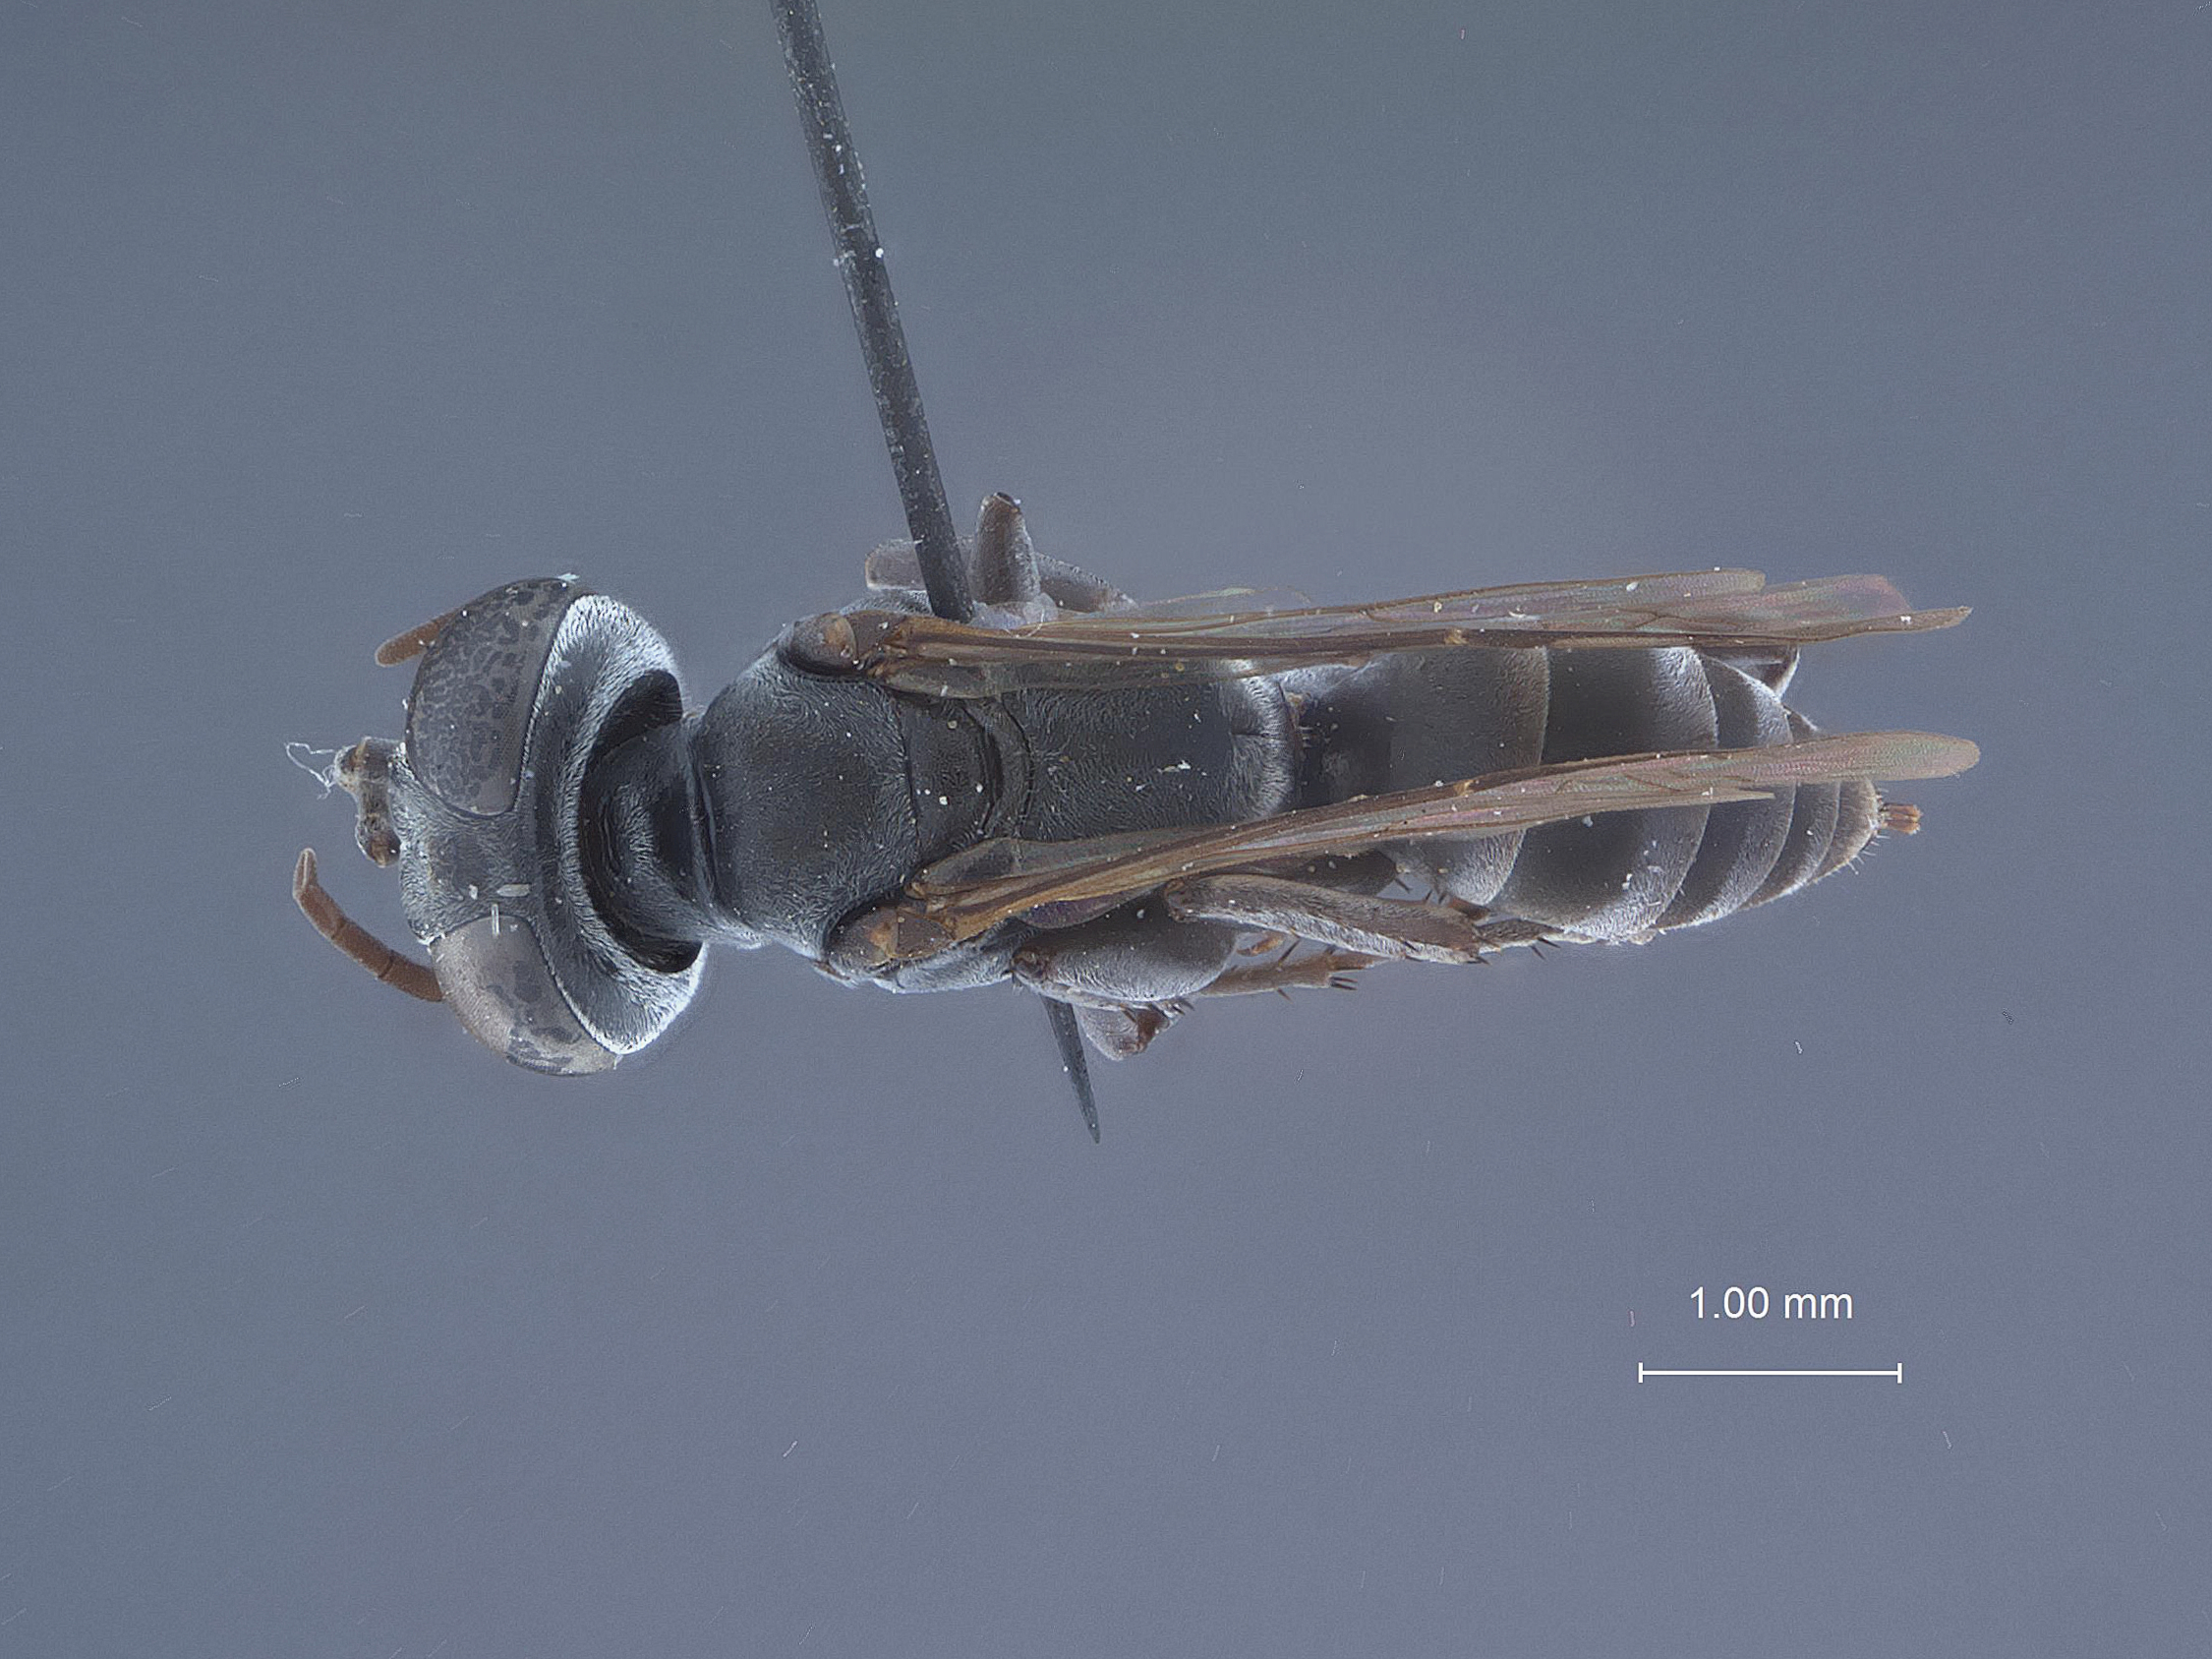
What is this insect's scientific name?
Liris nearcticus
